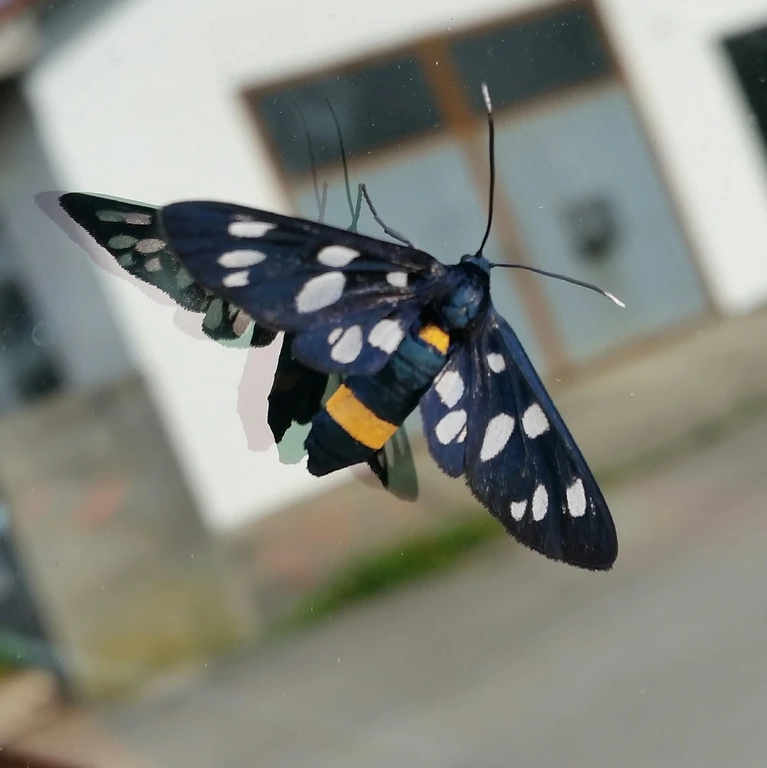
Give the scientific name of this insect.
Amata phegea
